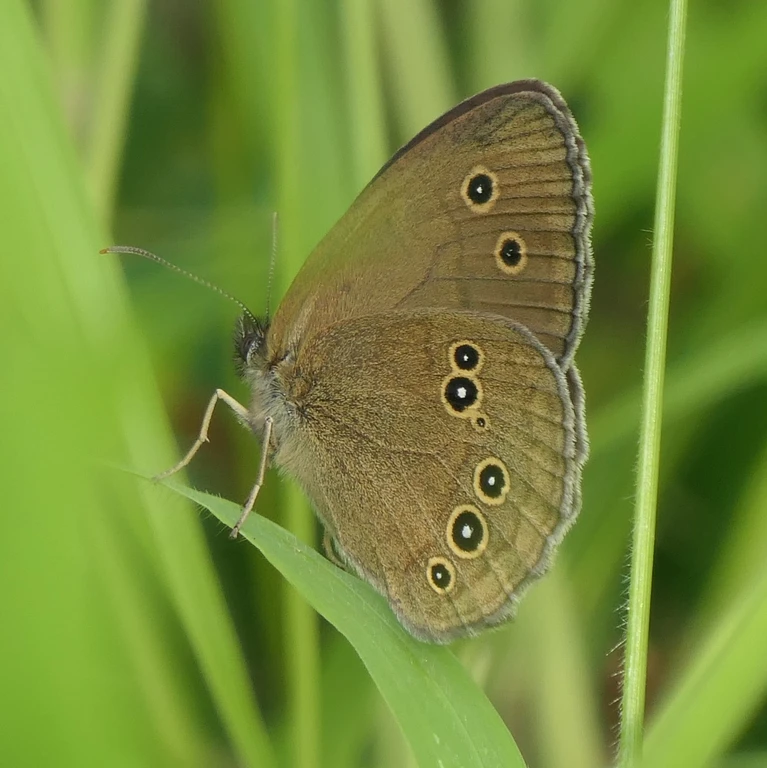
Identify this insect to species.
Aphantopus hyperantus
